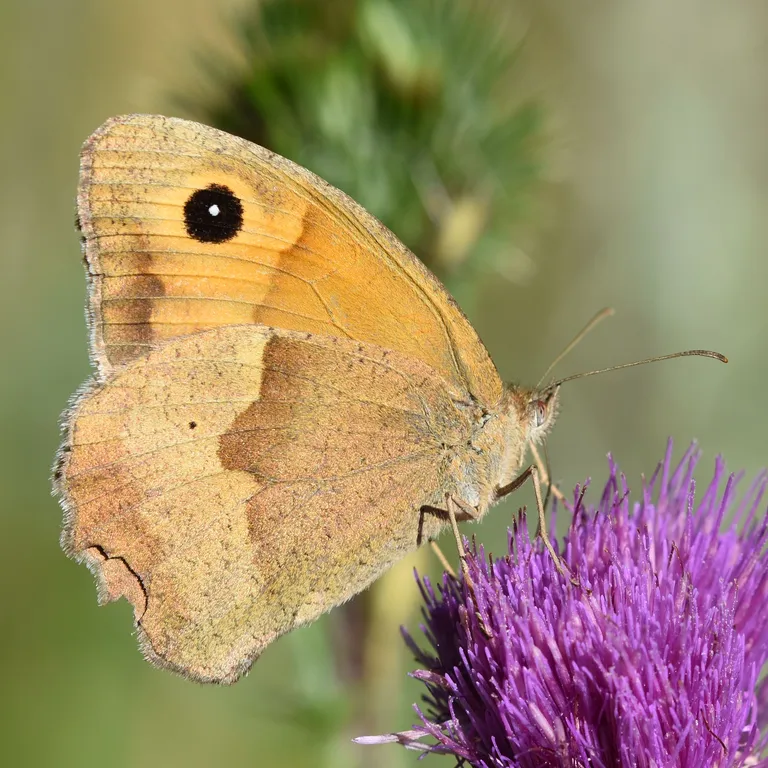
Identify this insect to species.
Maniola jurtina
